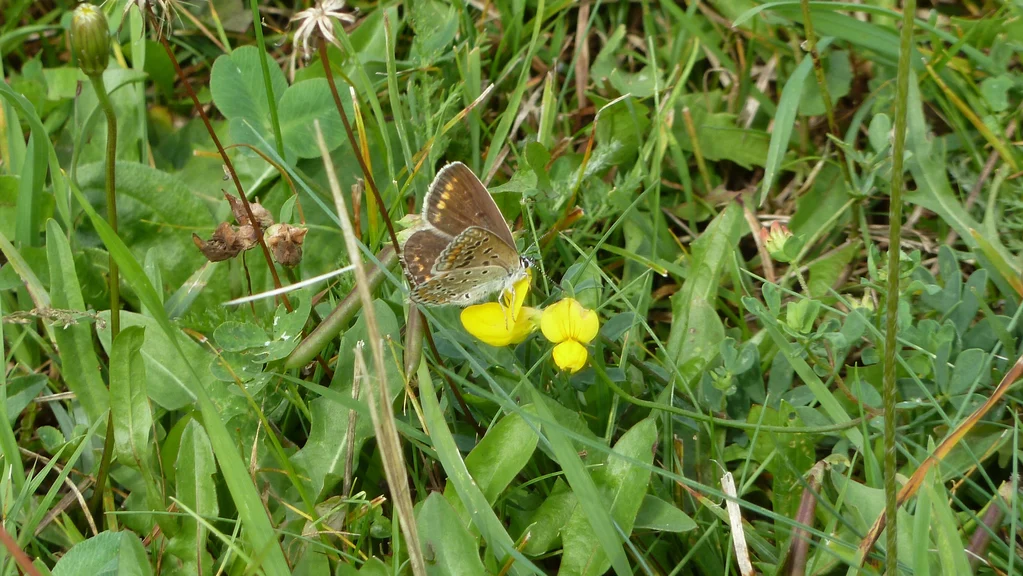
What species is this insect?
Polyommatus icarus
